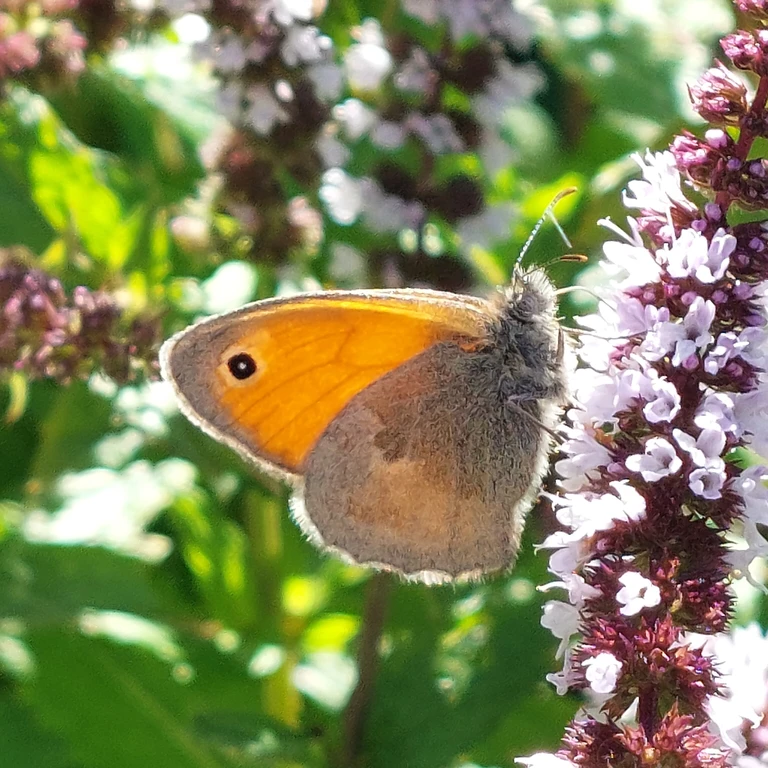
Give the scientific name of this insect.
Coenonympha pamphilus
